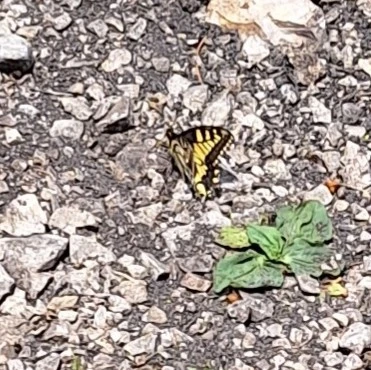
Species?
Papilio machaon
